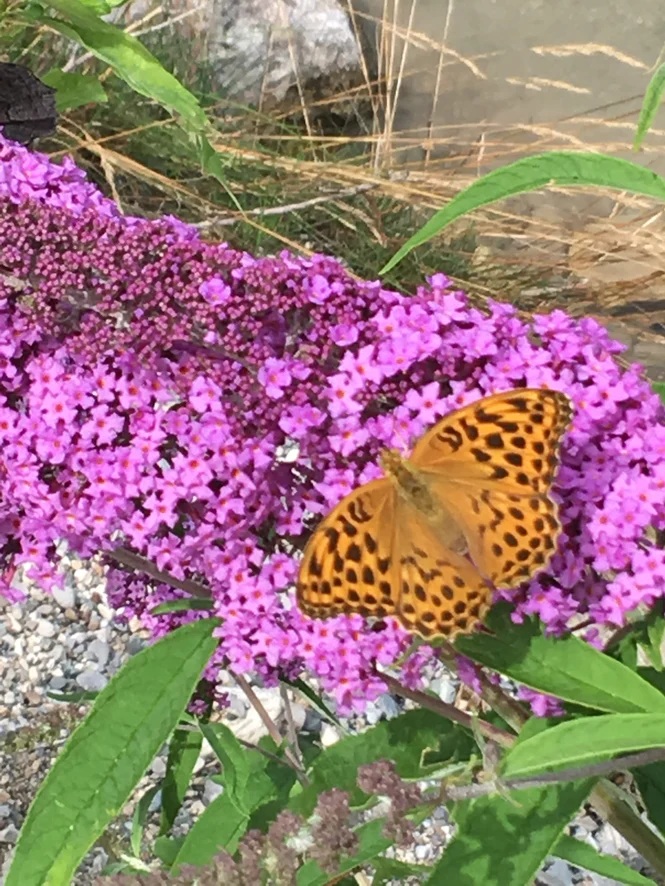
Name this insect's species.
Argynnis paphia
